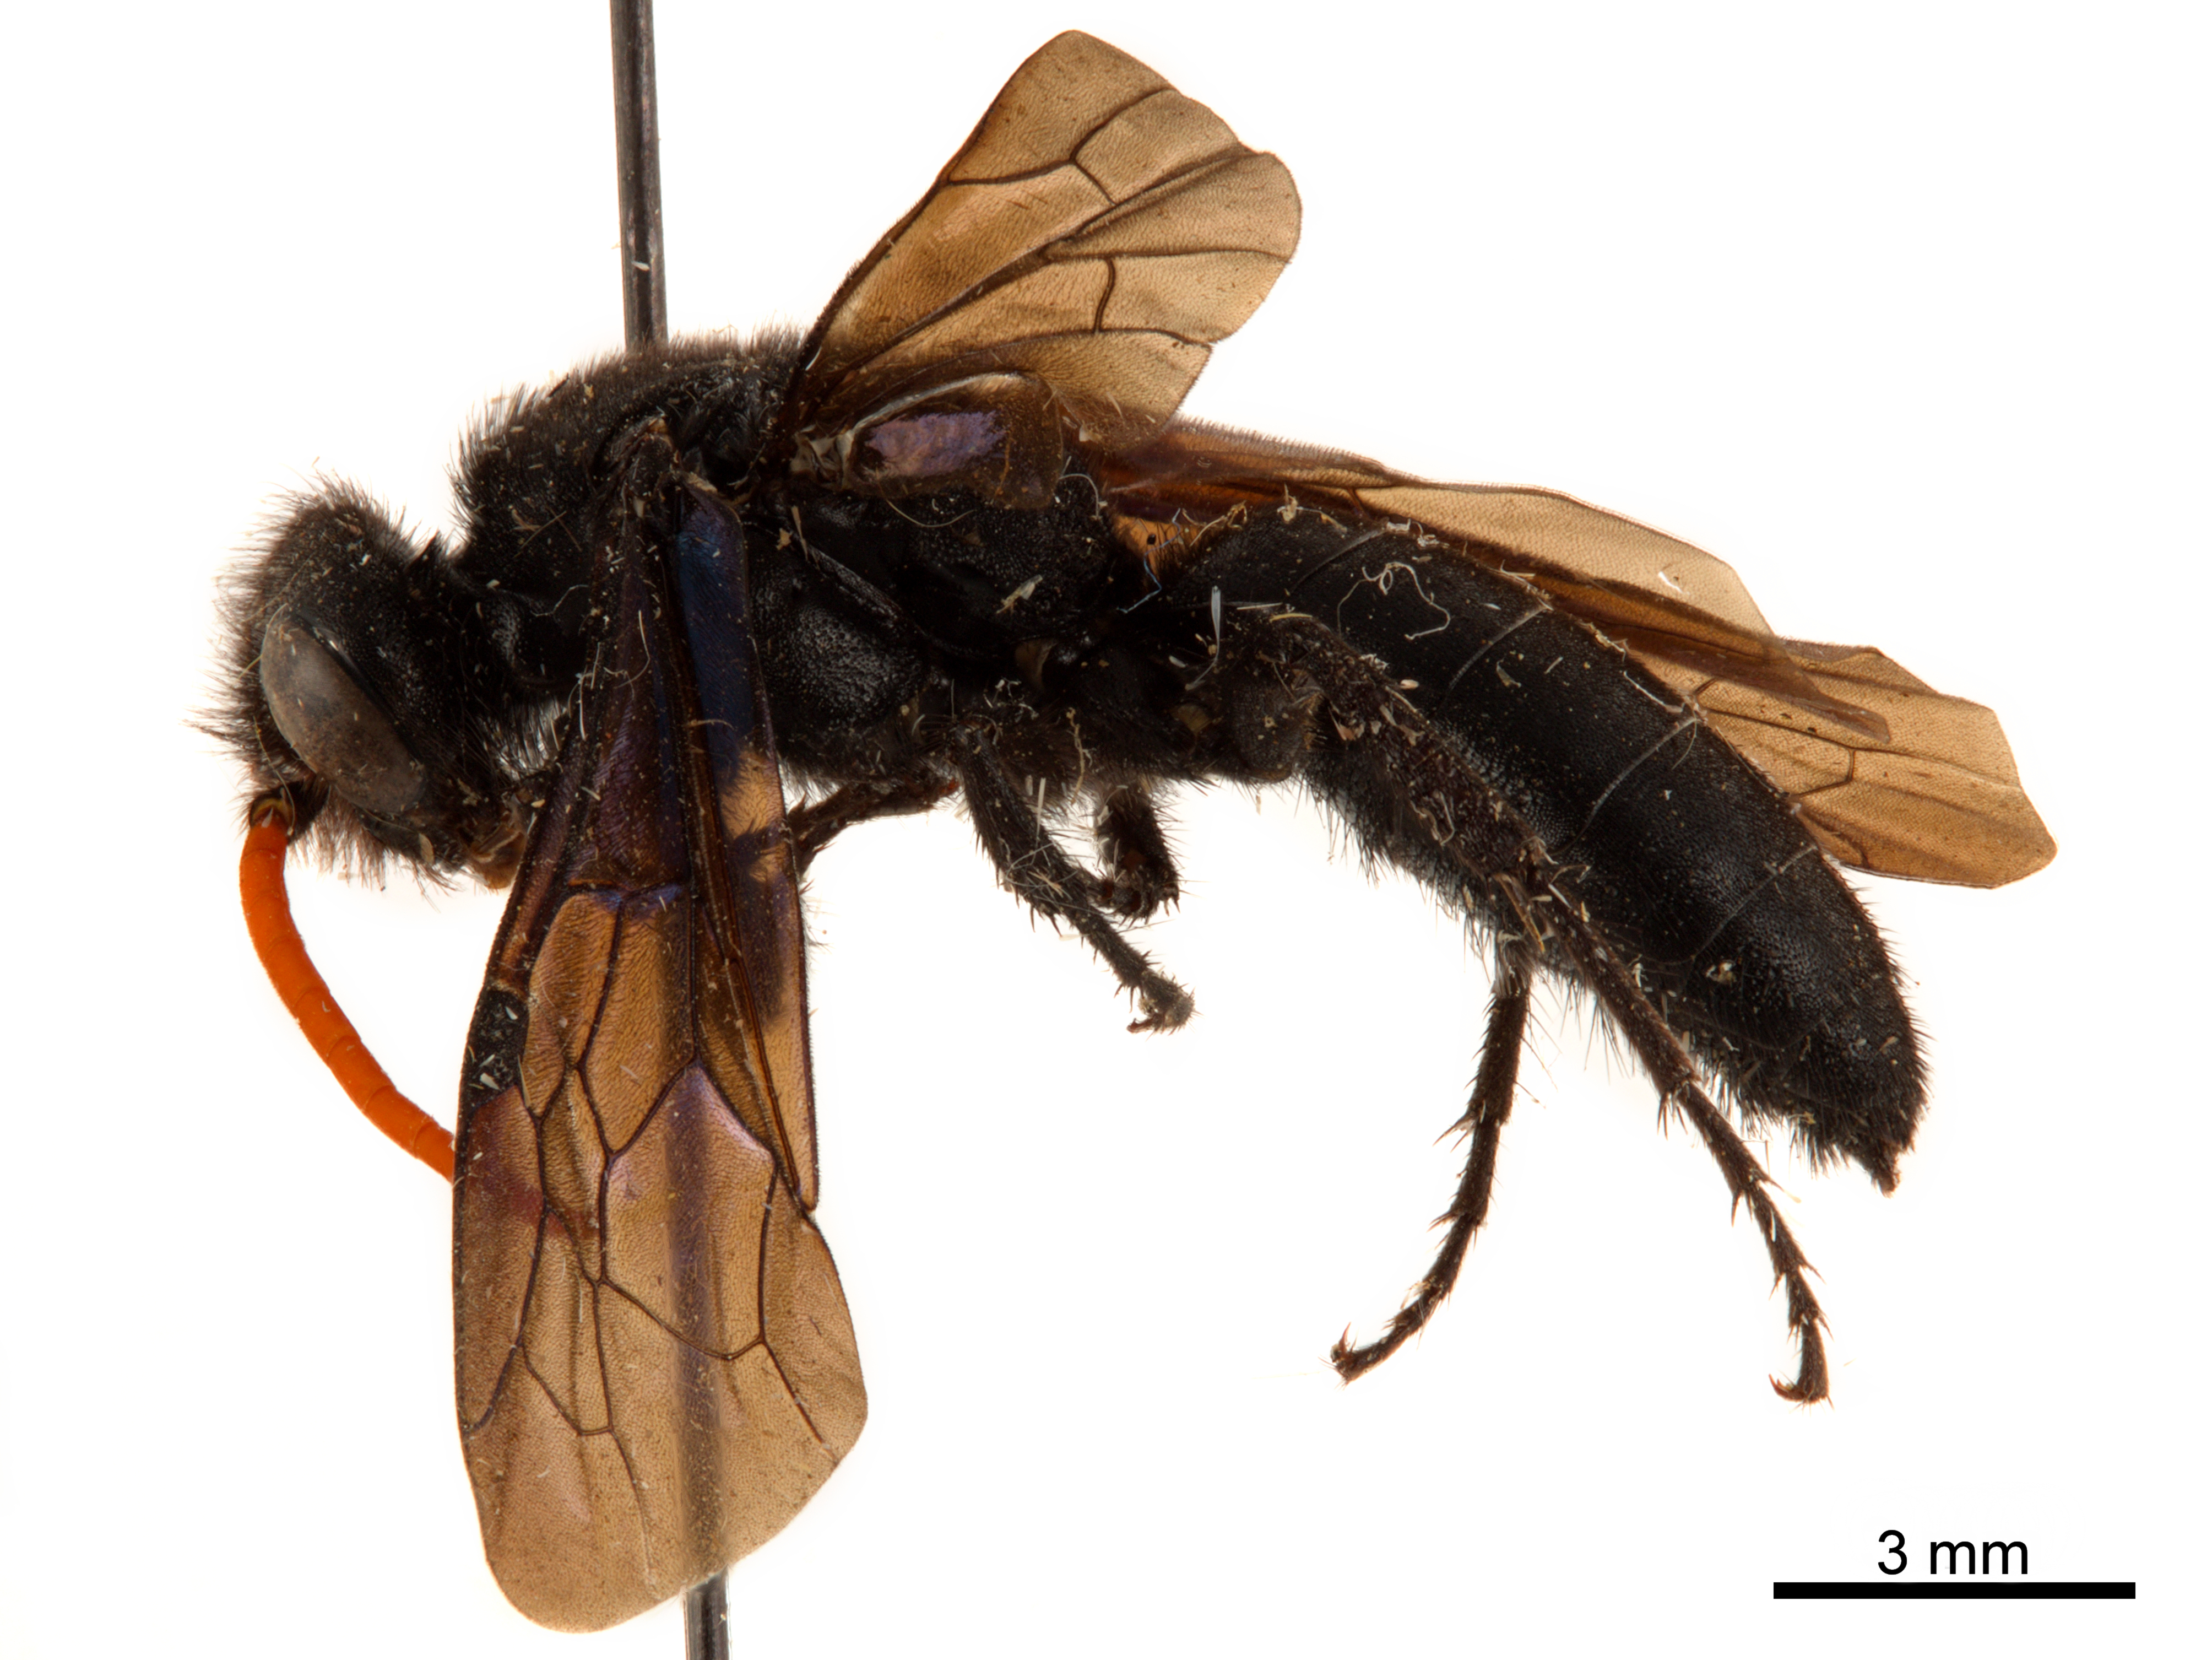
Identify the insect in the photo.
Cosila chilensis
